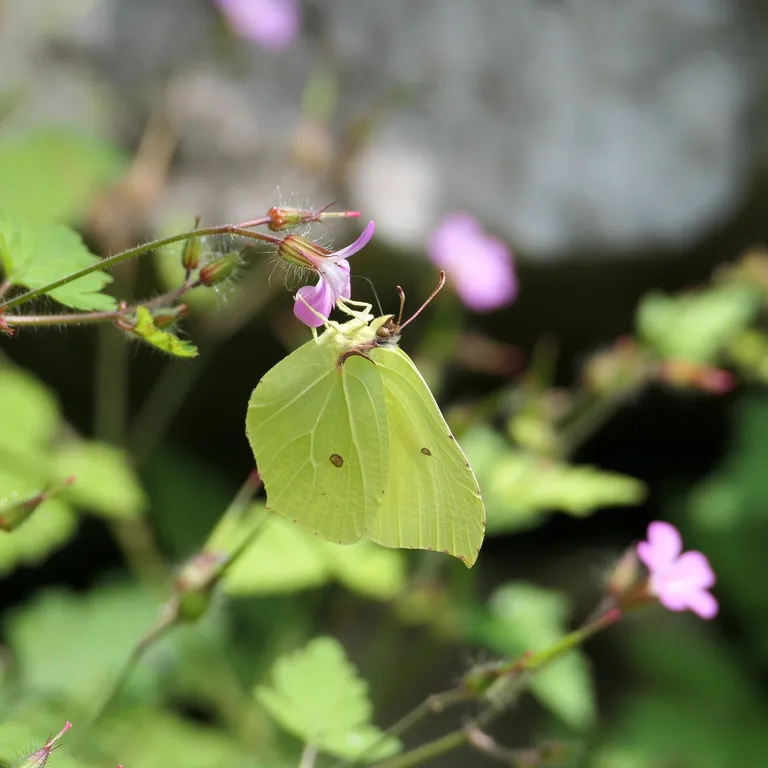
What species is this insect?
Gonepteryx rhamni
